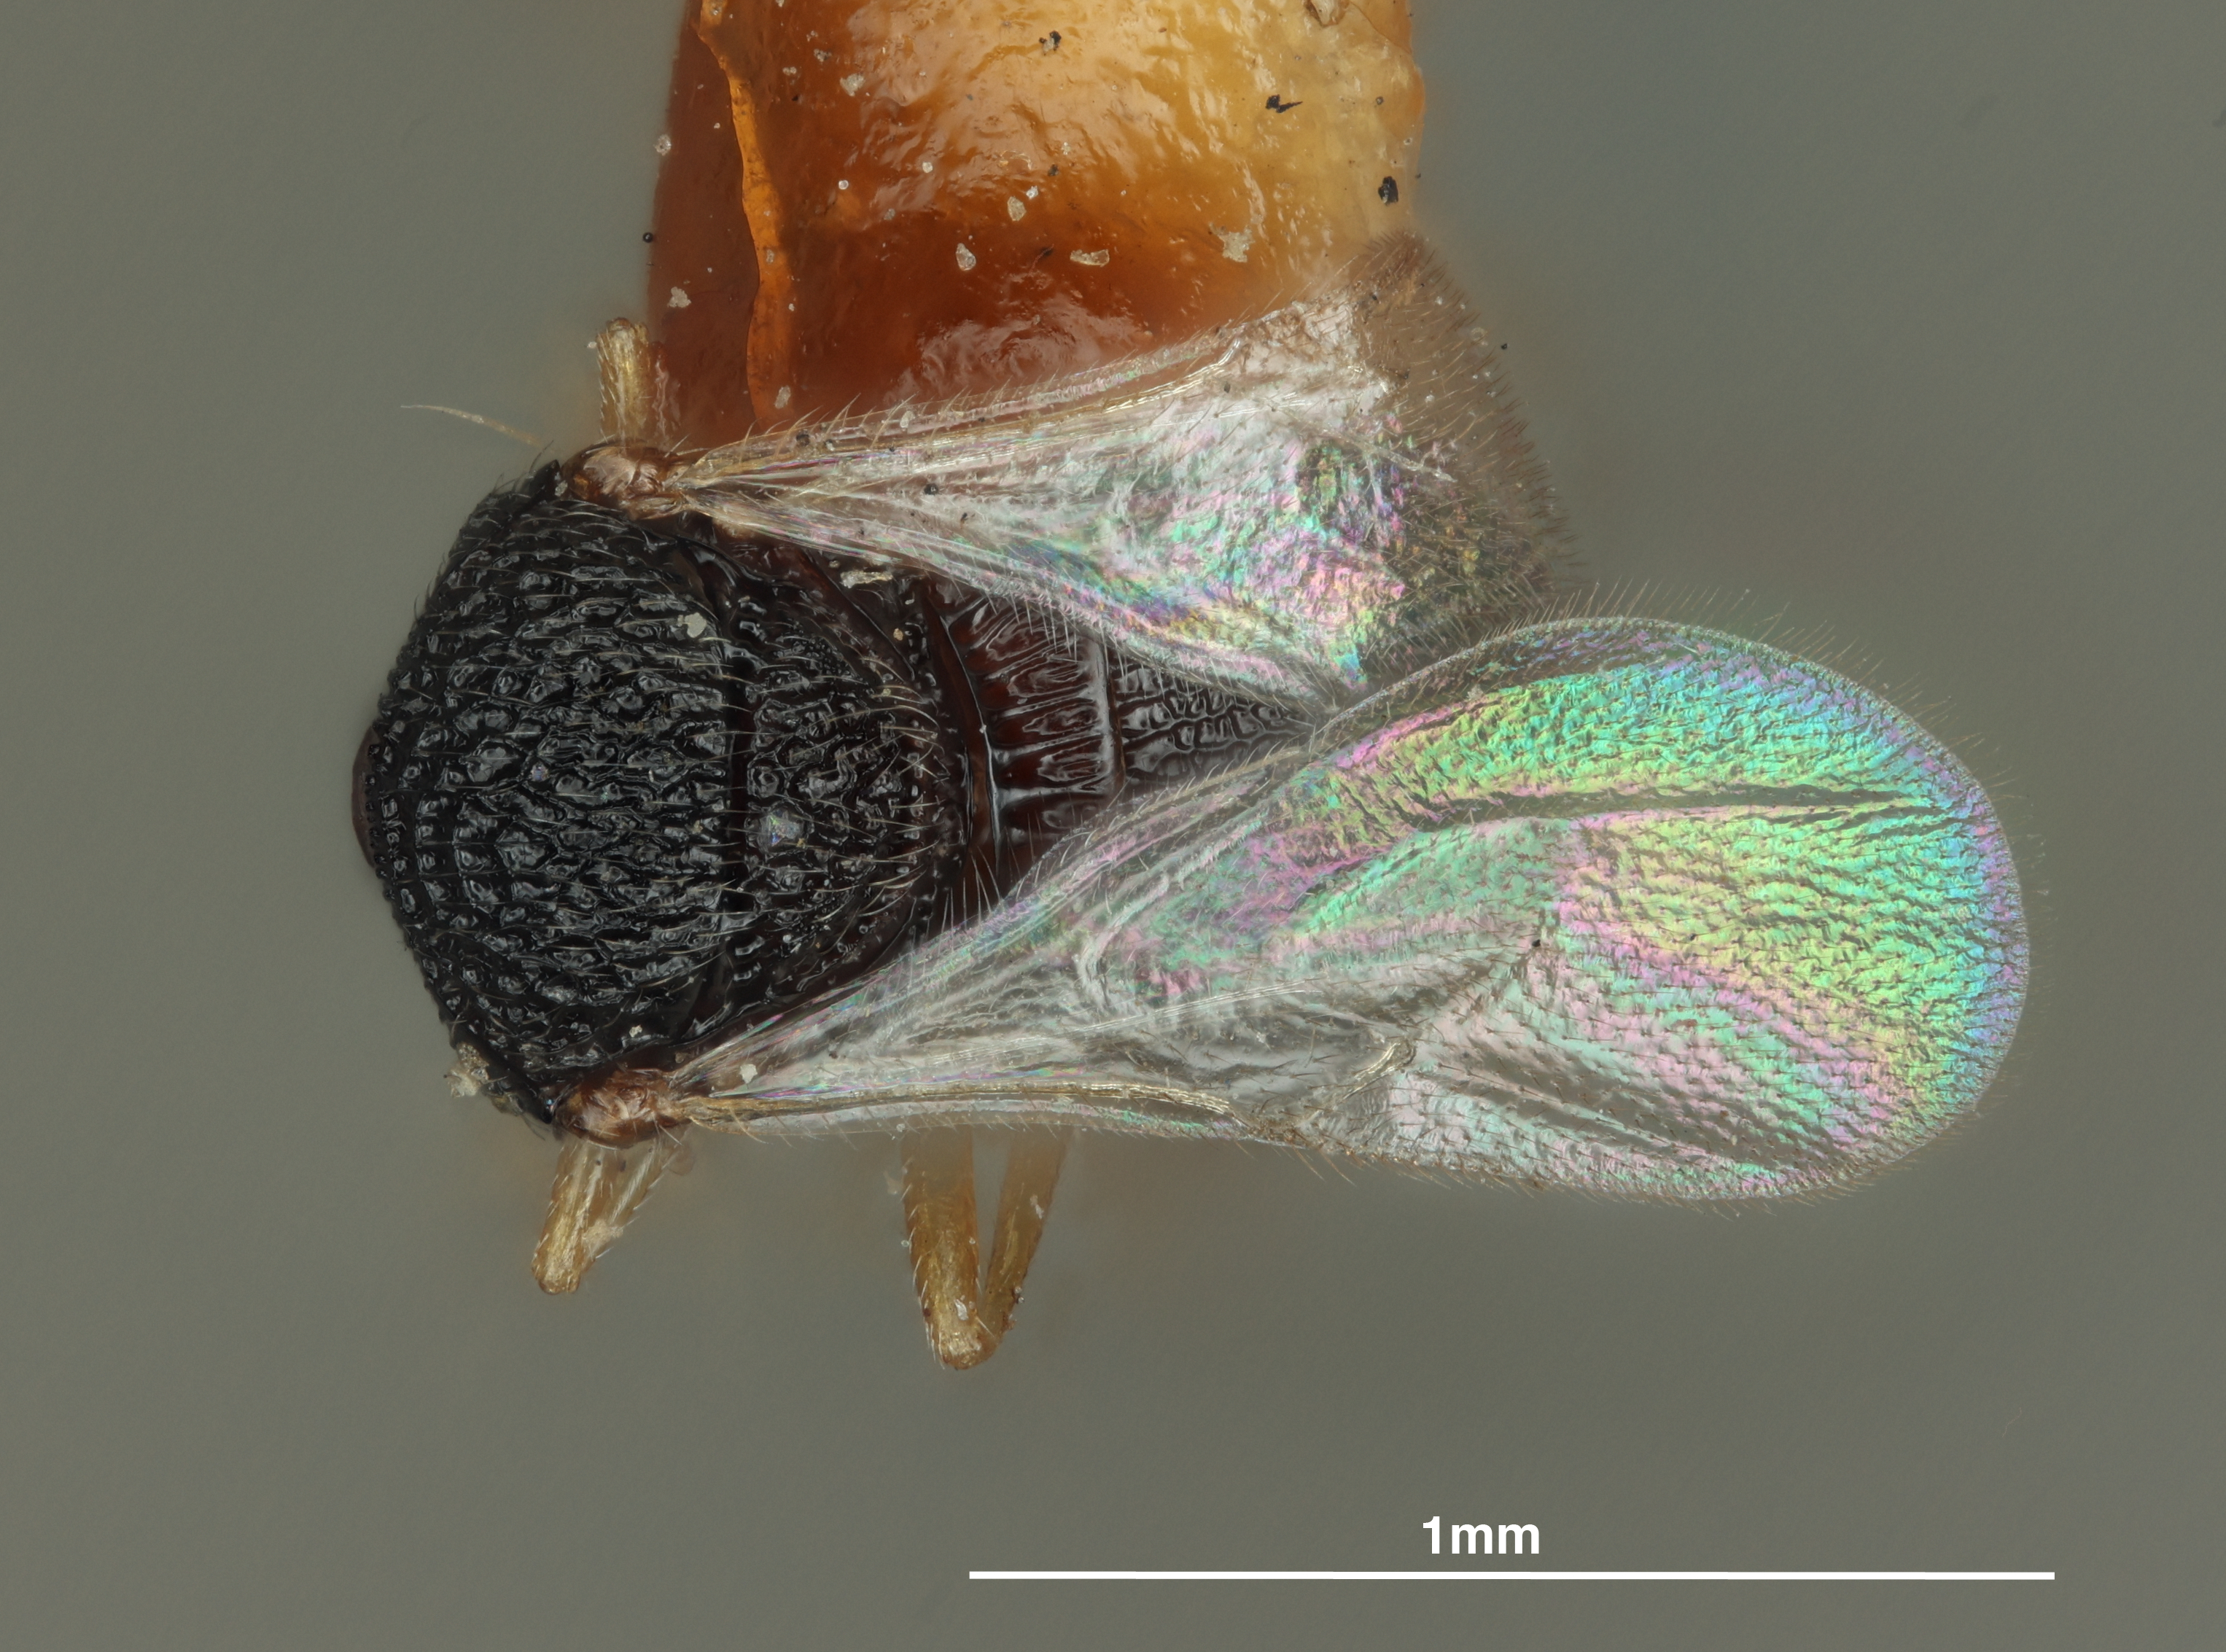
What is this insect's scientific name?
Hadronotus anasae
